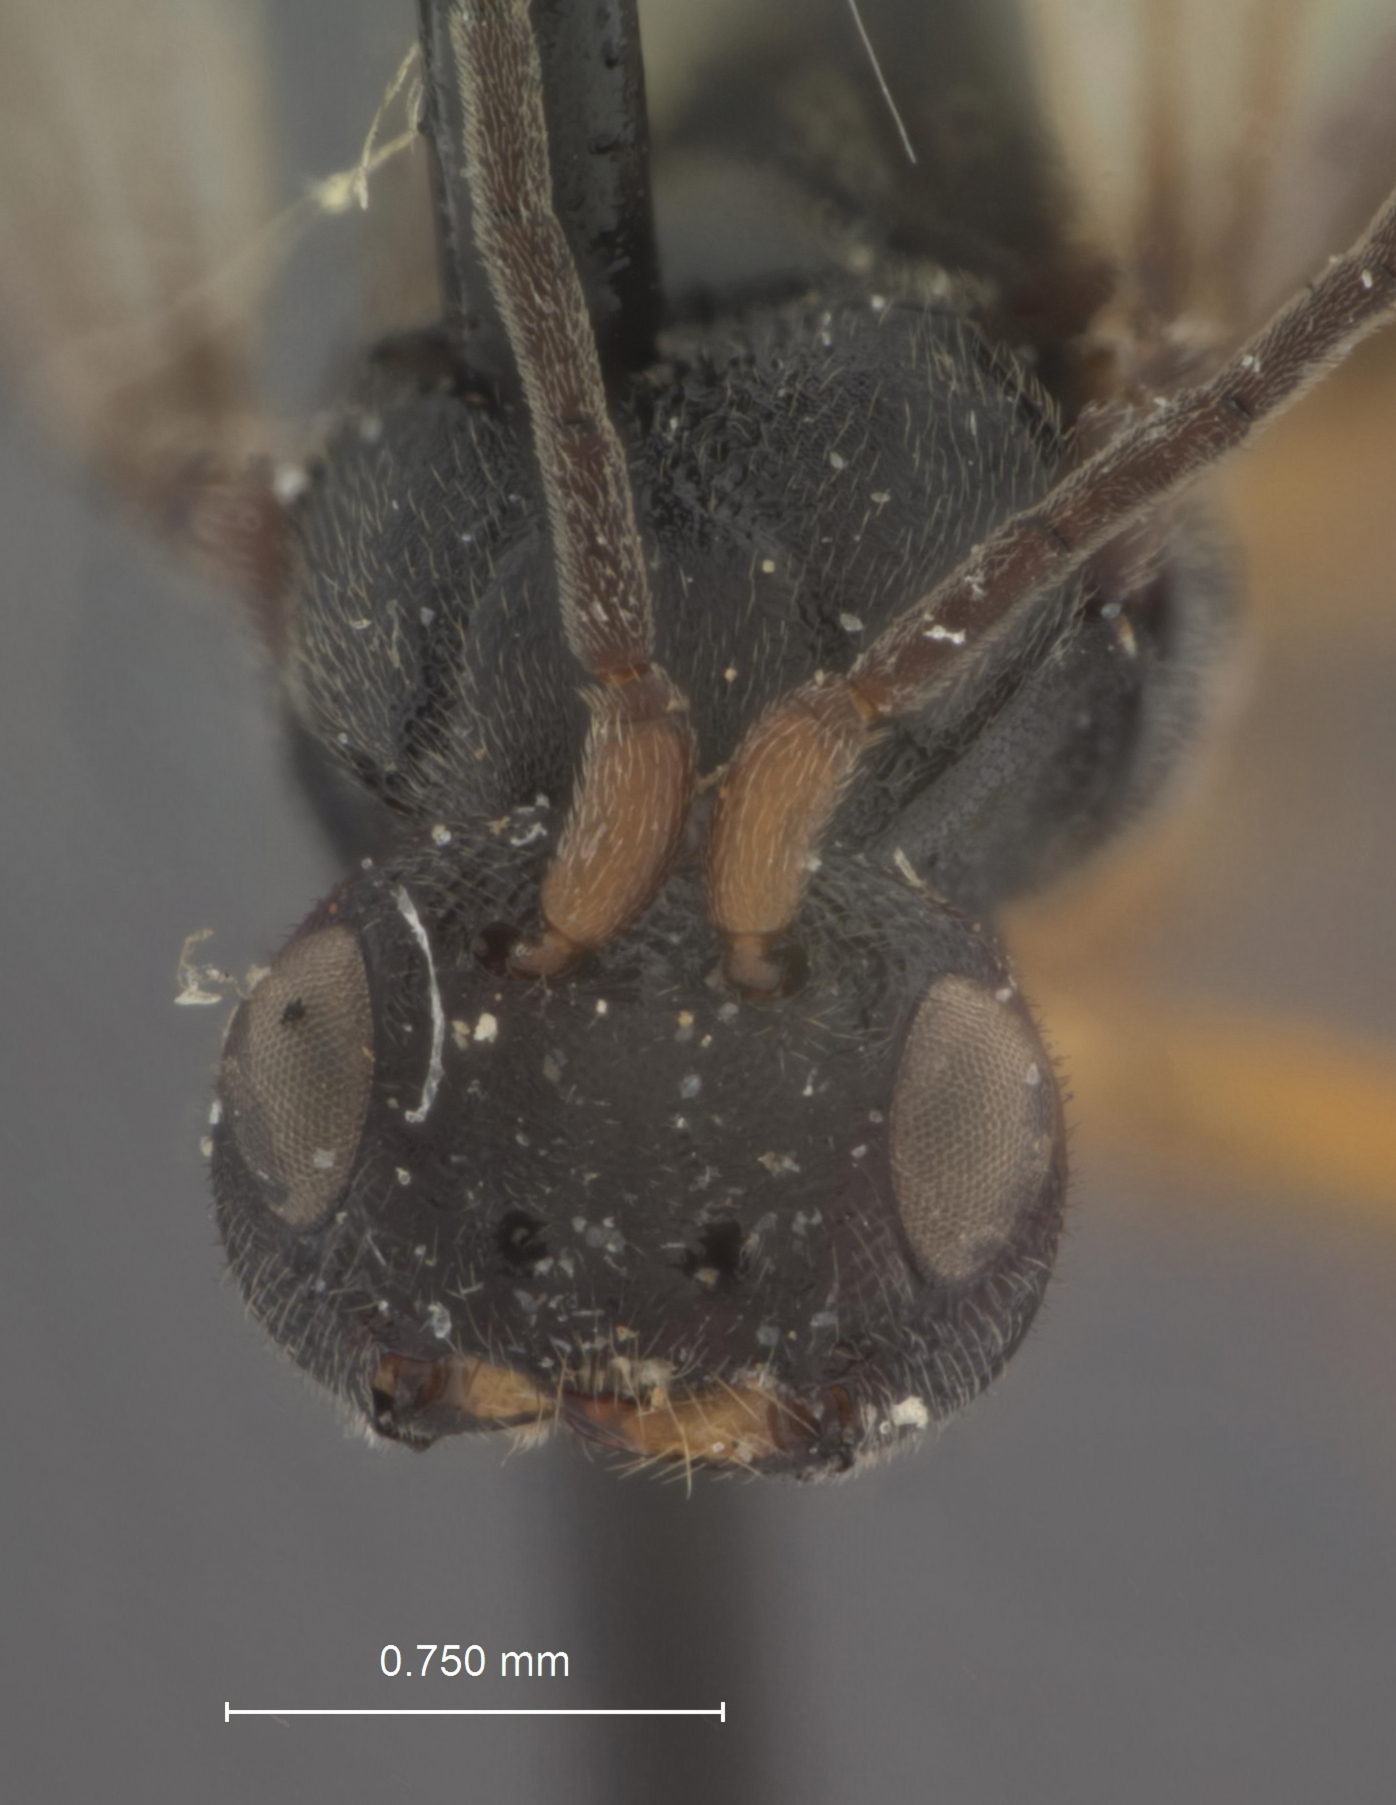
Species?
Phanerotoma laspeyresiae
